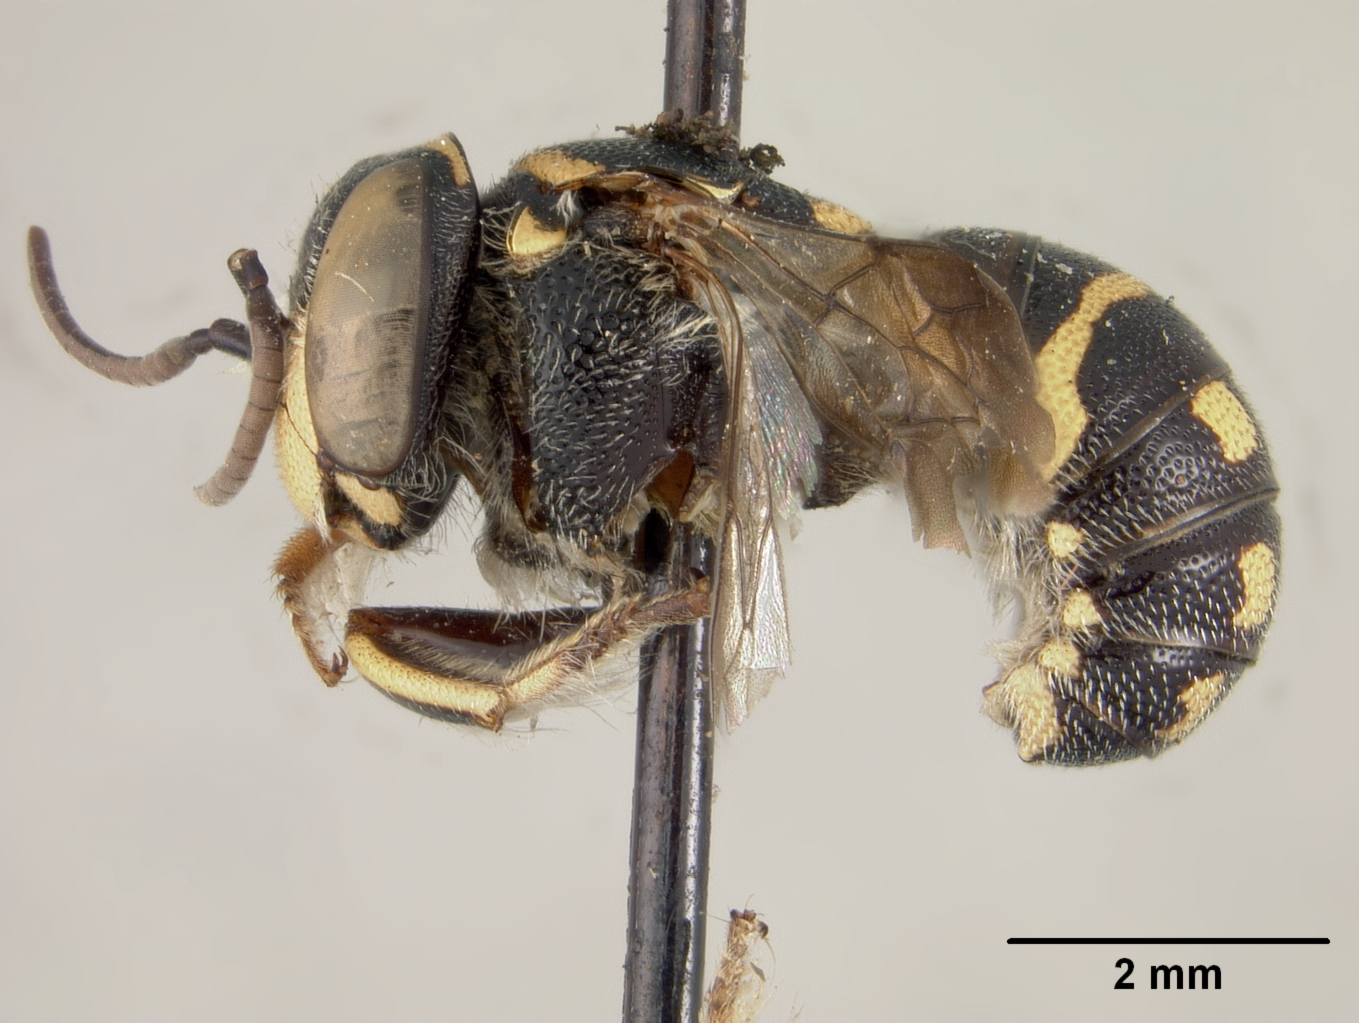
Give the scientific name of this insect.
Dianthidium eiseni
